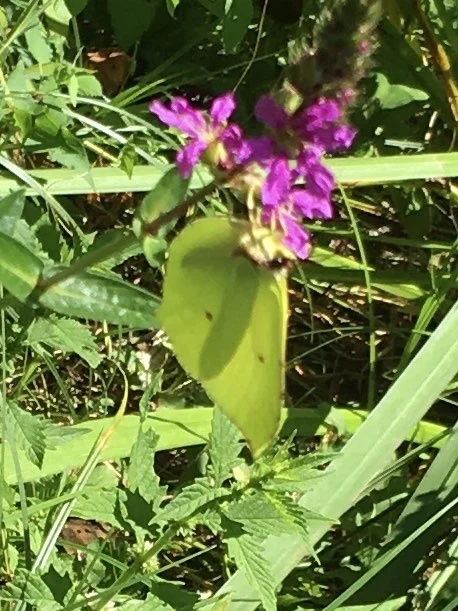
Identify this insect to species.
Gonepteryx rhamni
